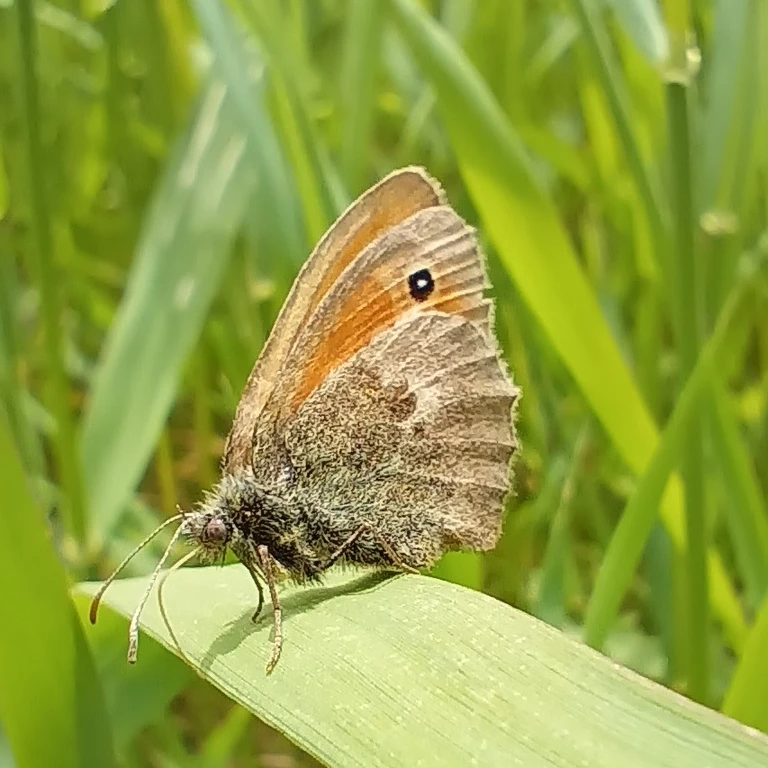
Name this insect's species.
Coenonympha pamphilus
